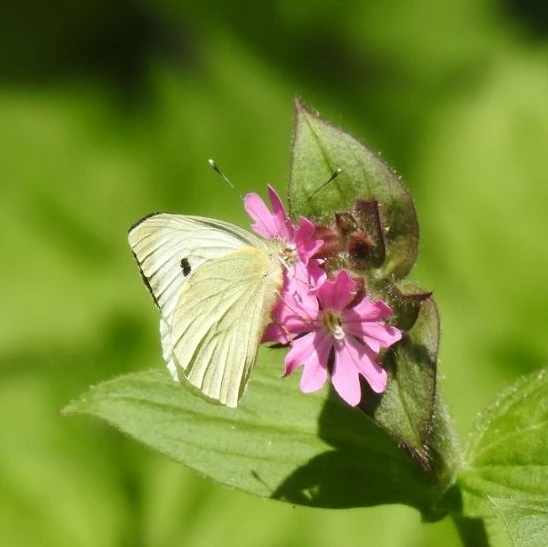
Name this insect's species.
Pieris brassicae
